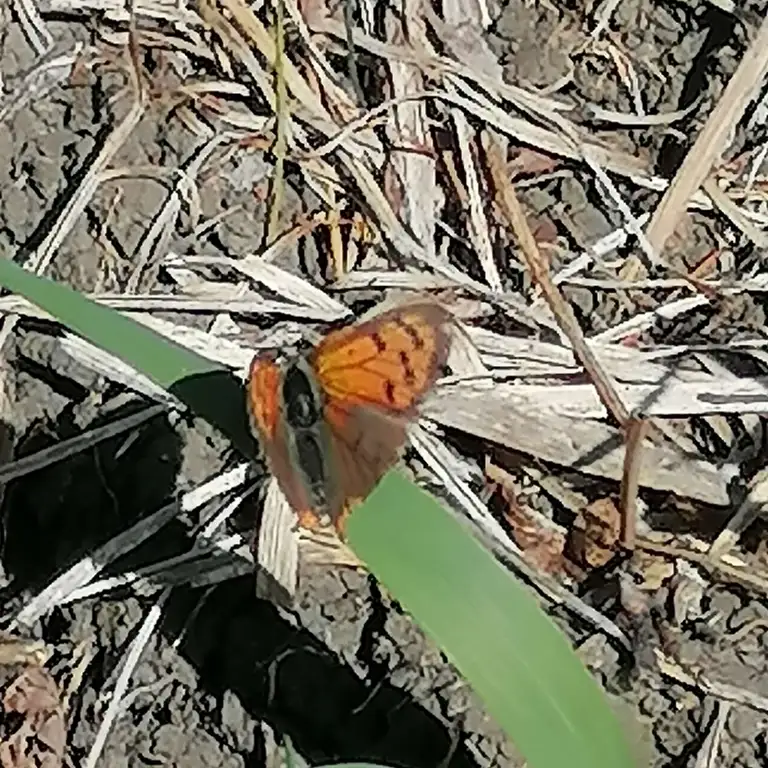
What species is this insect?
Lycaena phlaeas
